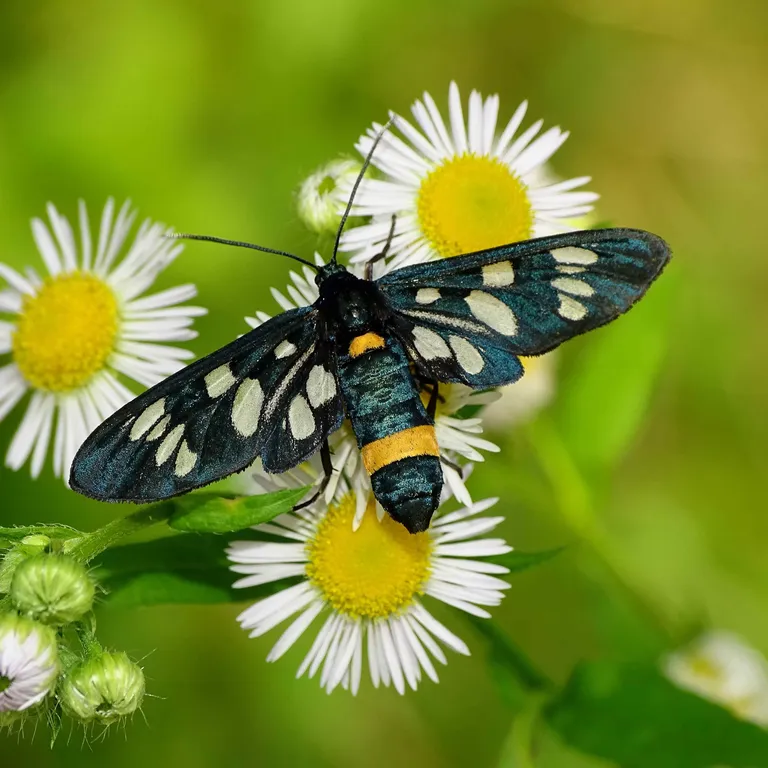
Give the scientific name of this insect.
Amata phegea
